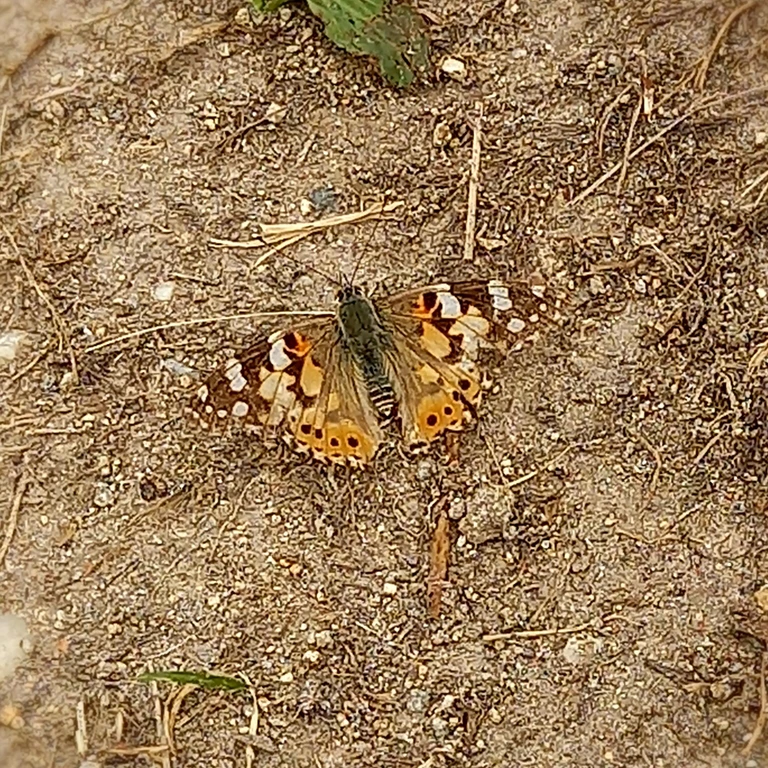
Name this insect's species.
Vanessa cardui
